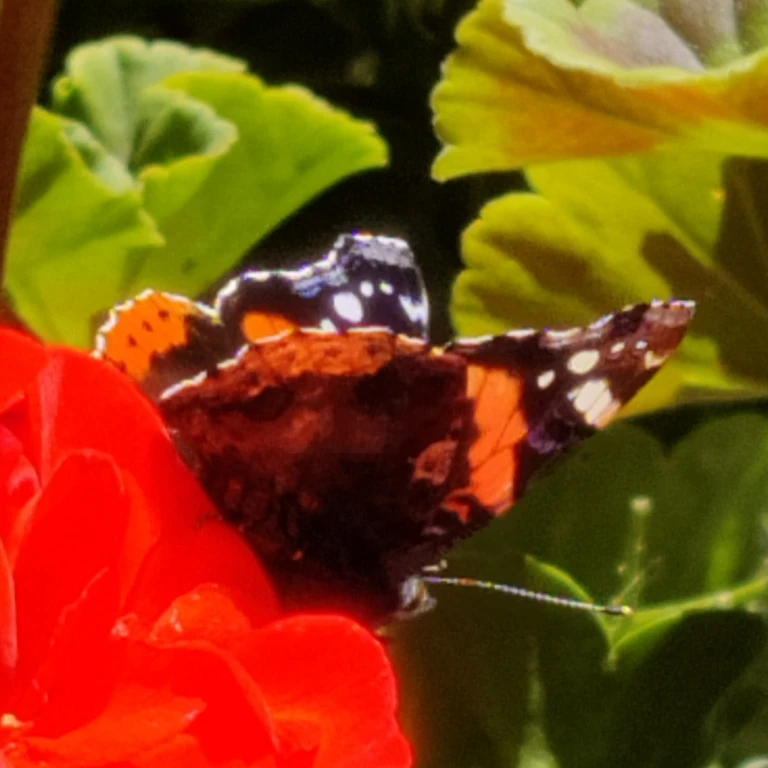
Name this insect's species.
Vanessa atalanta
